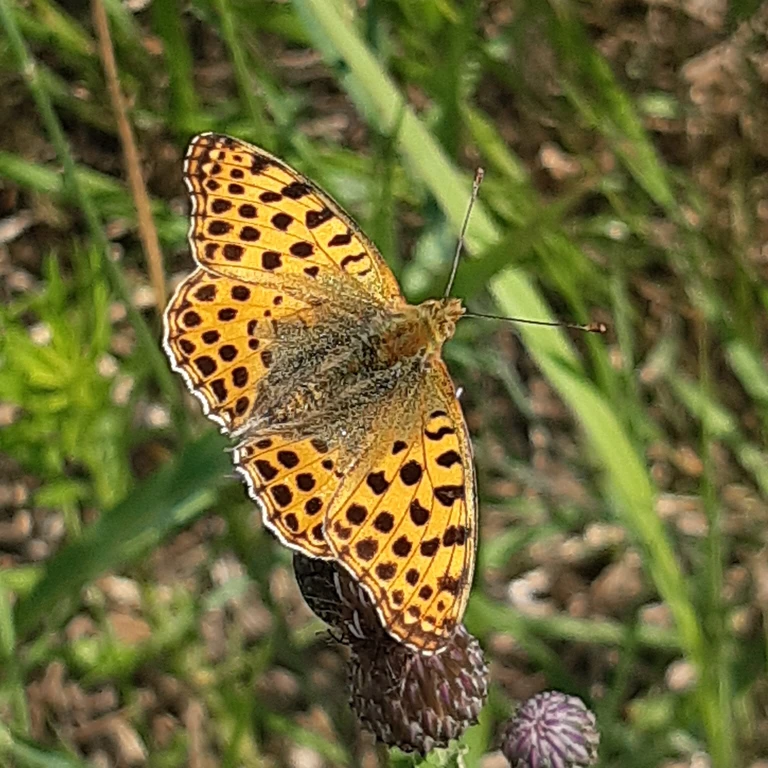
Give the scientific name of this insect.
Issoria lathonia
